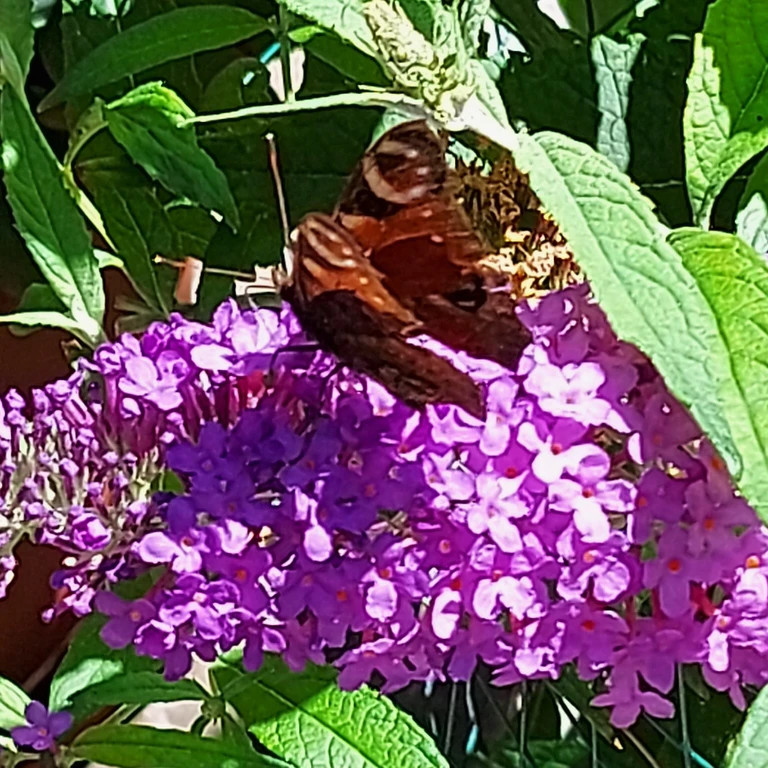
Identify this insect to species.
Aglais io
